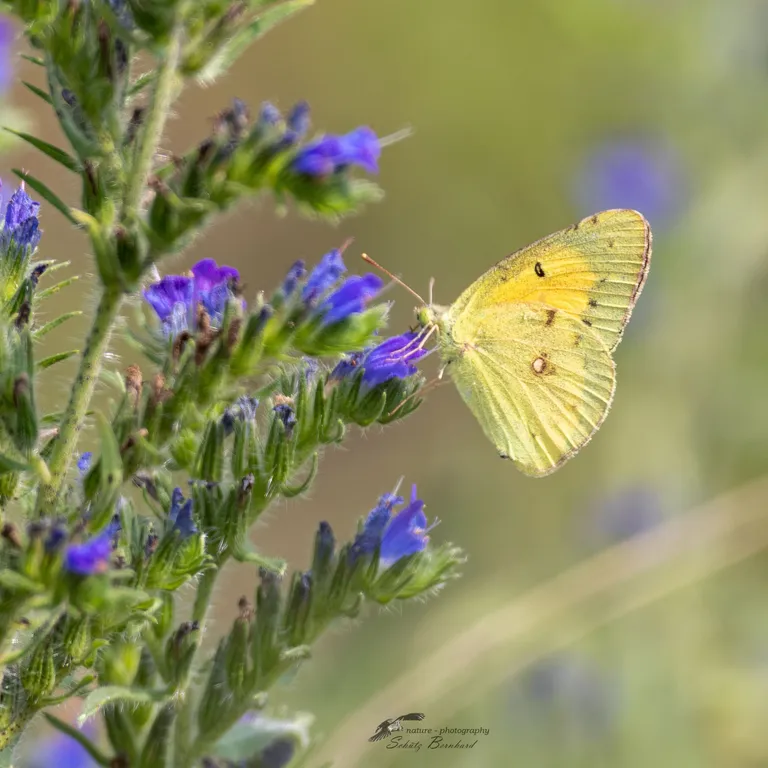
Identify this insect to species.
Colias croceus
